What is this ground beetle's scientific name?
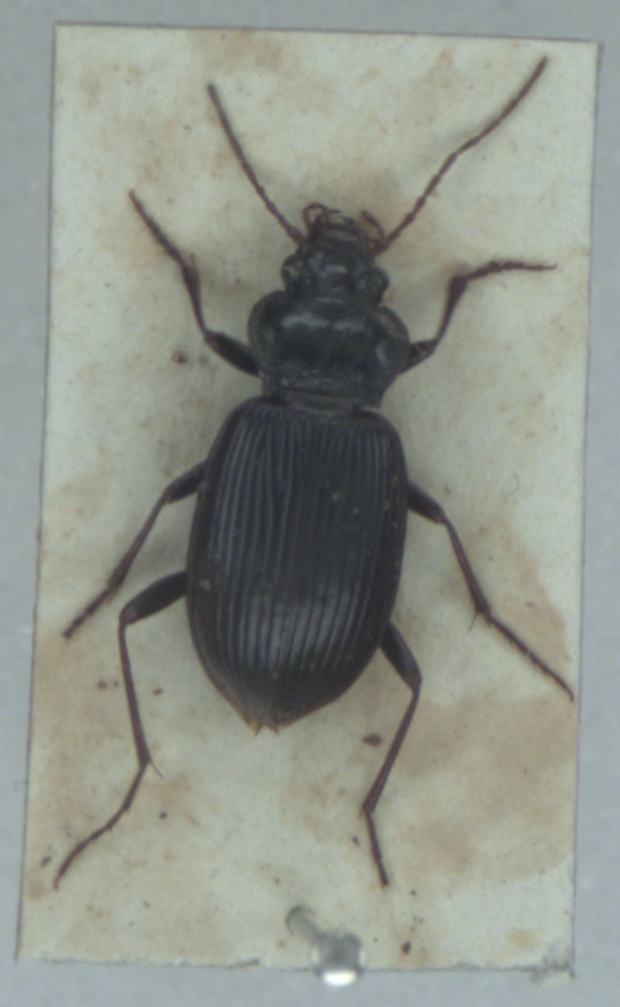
Nebria brevicollis
